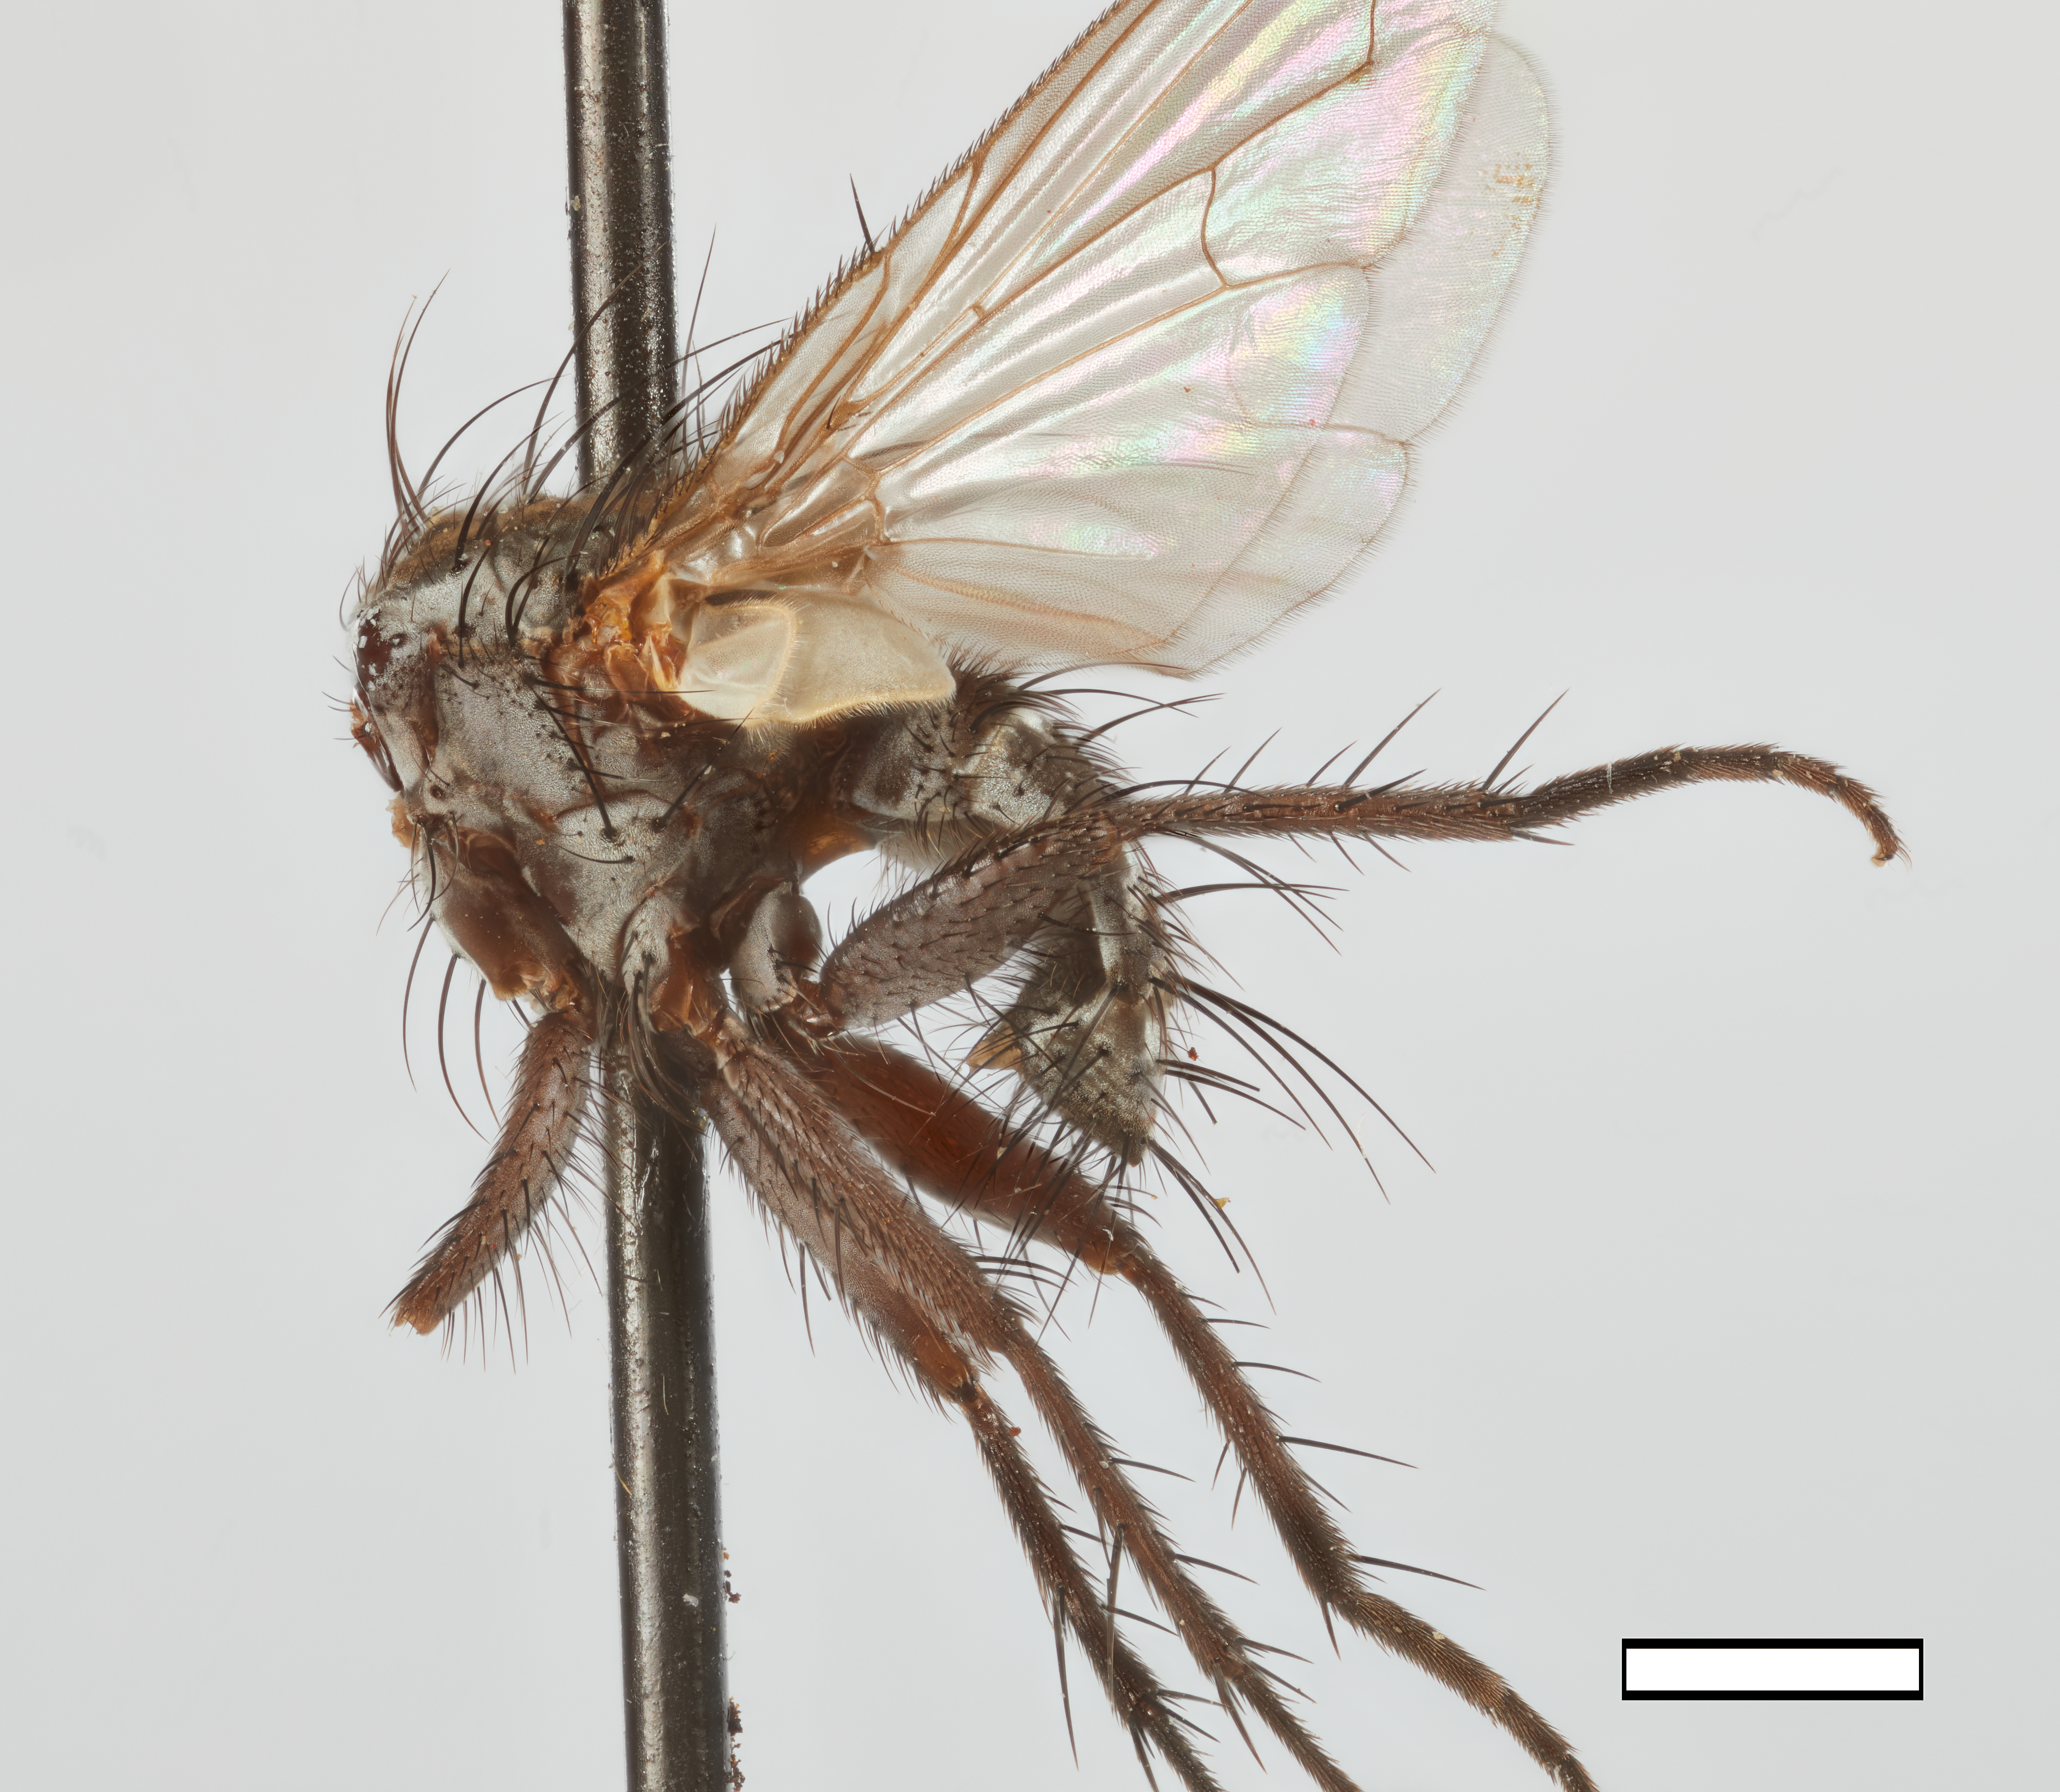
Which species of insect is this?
Metopoactia andina
